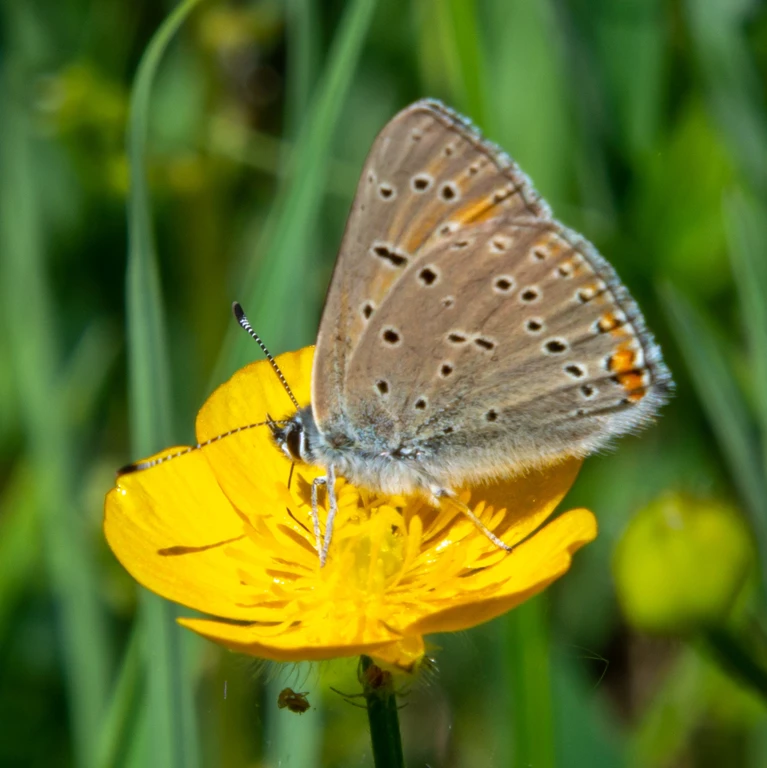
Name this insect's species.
Lycaena hippothoe (also Palaeochrysophanus hippothoe)
